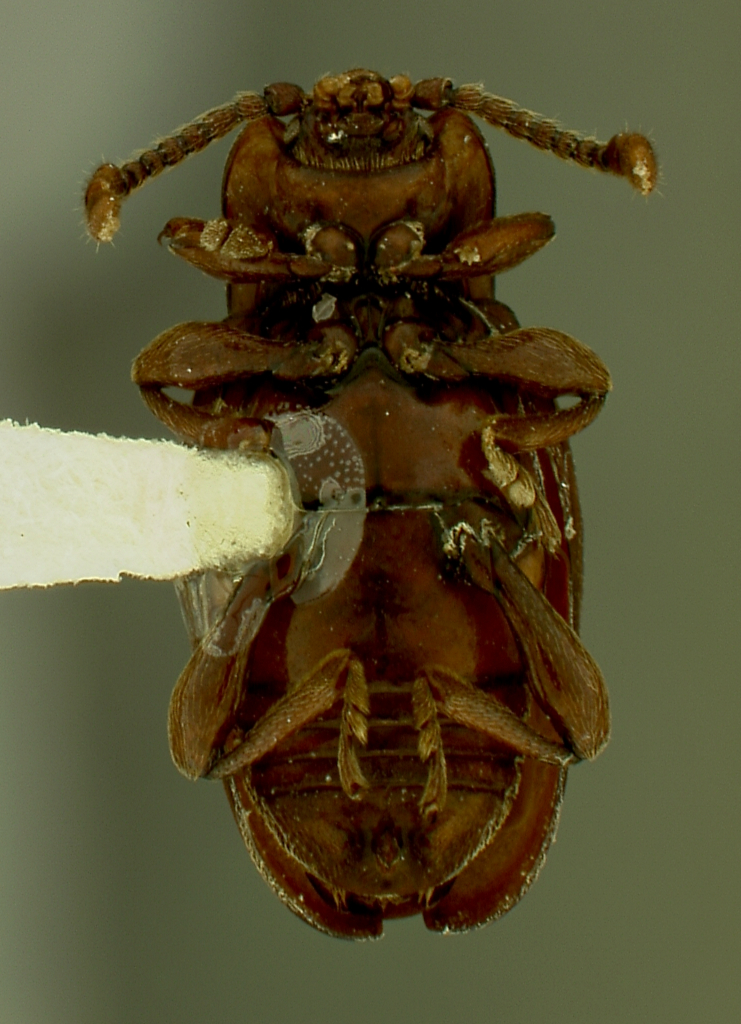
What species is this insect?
Xenomycetes laversi
